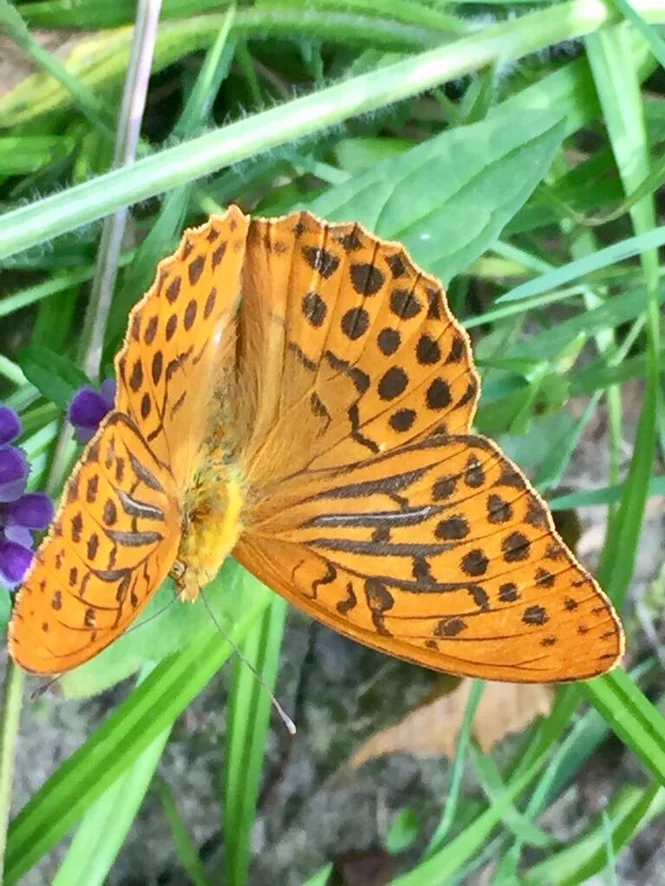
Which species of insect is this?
Argynnis paphia
